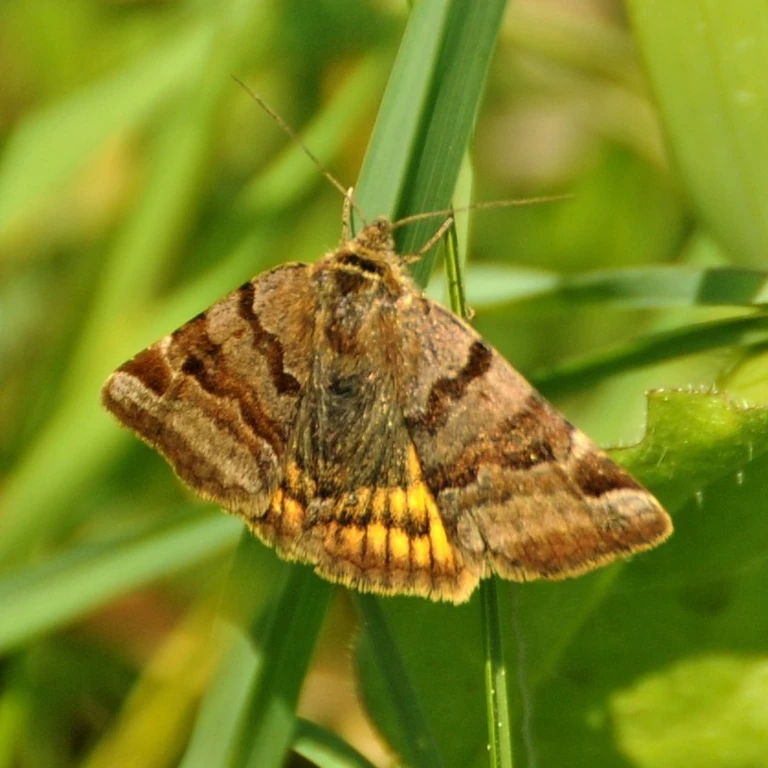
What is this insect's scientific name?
Euclidia glyphica
